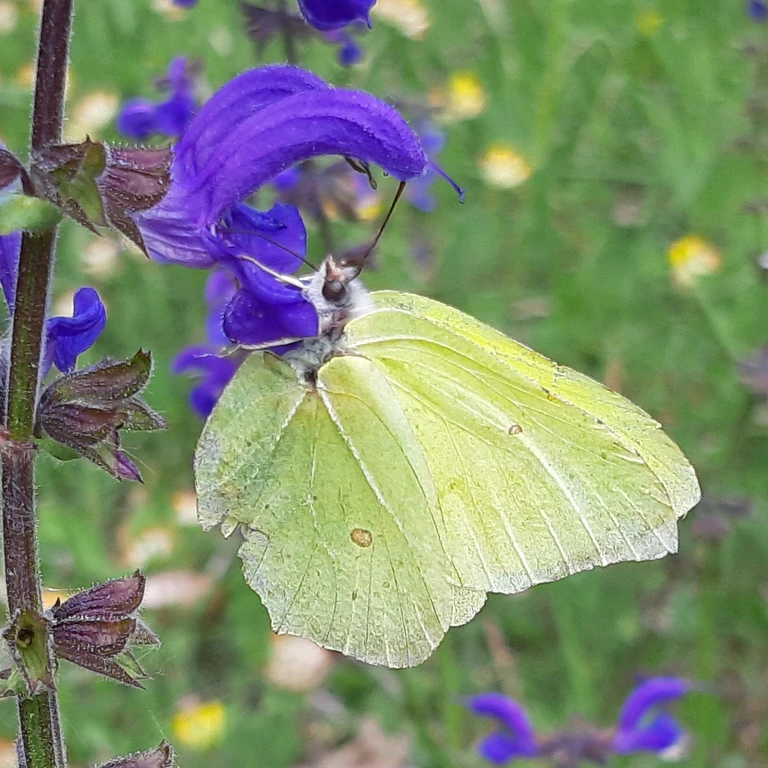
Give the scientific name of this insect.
Gonepteryx rhamni
